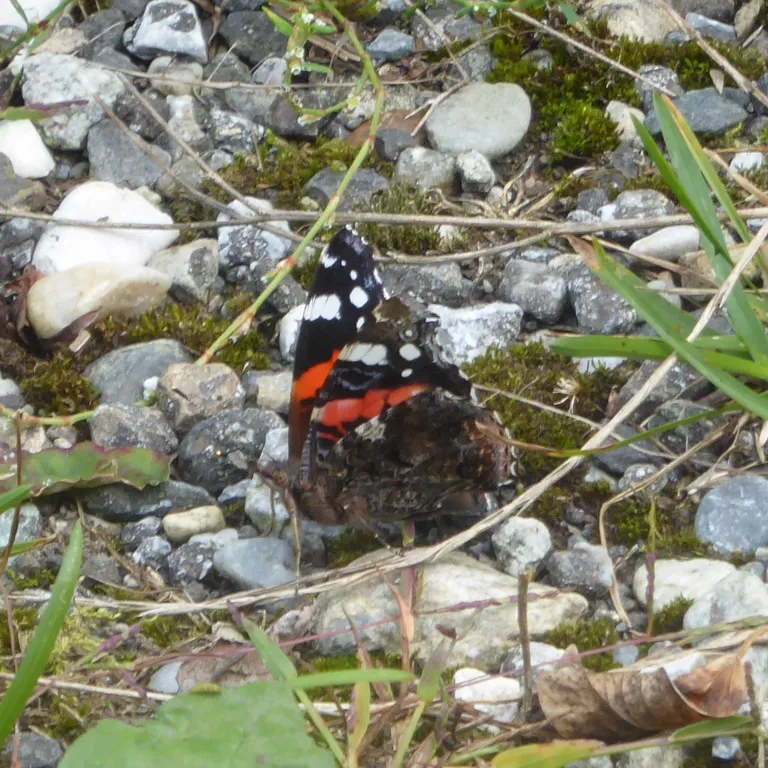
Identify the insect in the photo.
Vanessa atalanta
